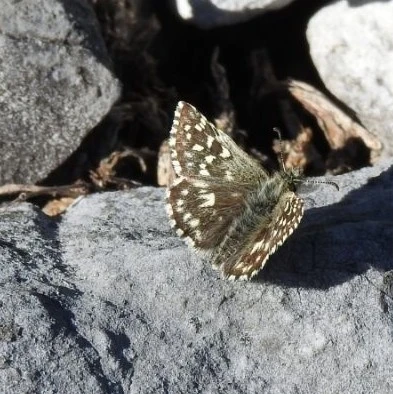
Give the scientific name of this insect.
Pyrgus malvae
